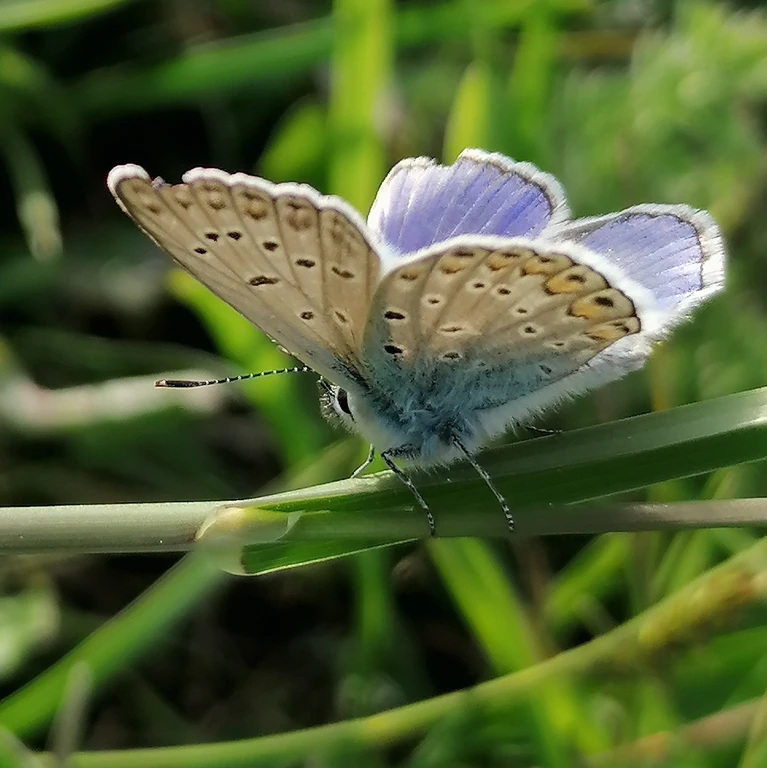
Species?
Polyommatus icarus
